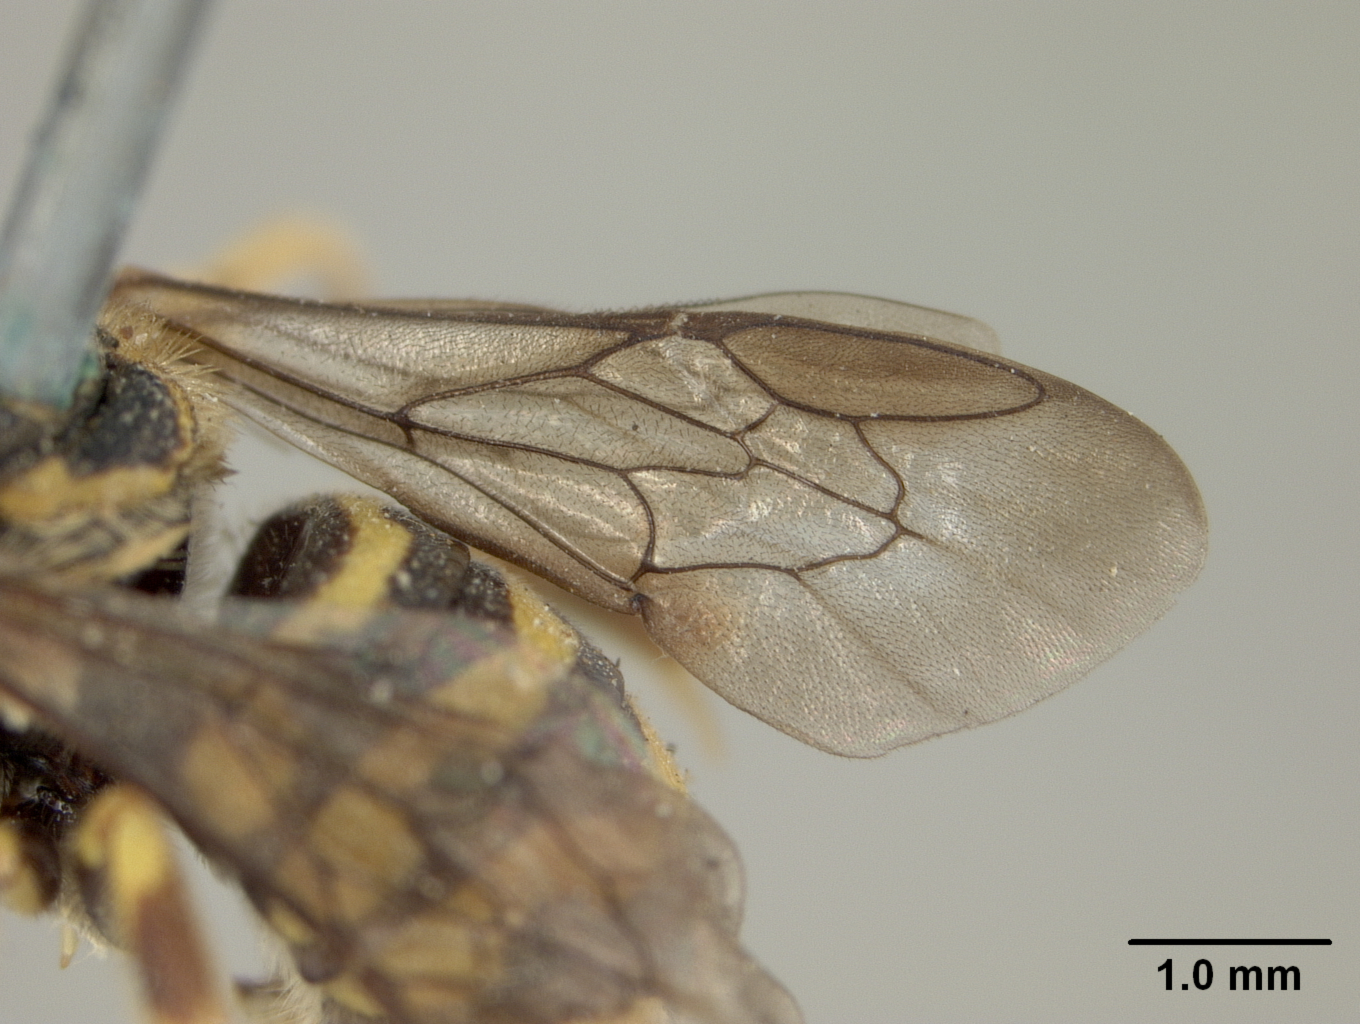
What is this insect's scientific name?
Dianthidium provancheri
